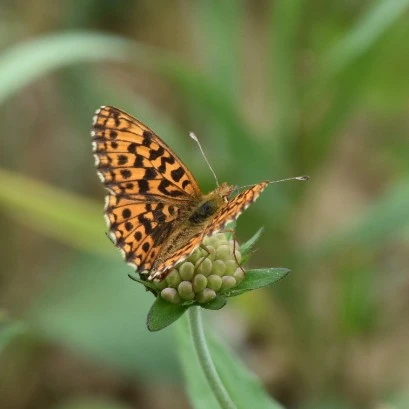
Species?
Boloria dia
